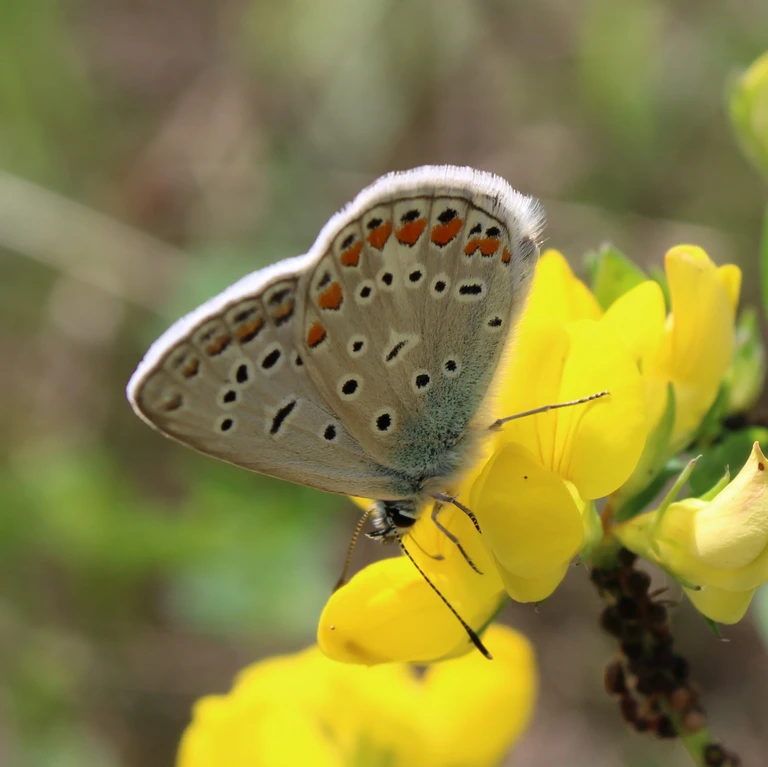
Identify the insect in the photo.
Polyommatus icarus
